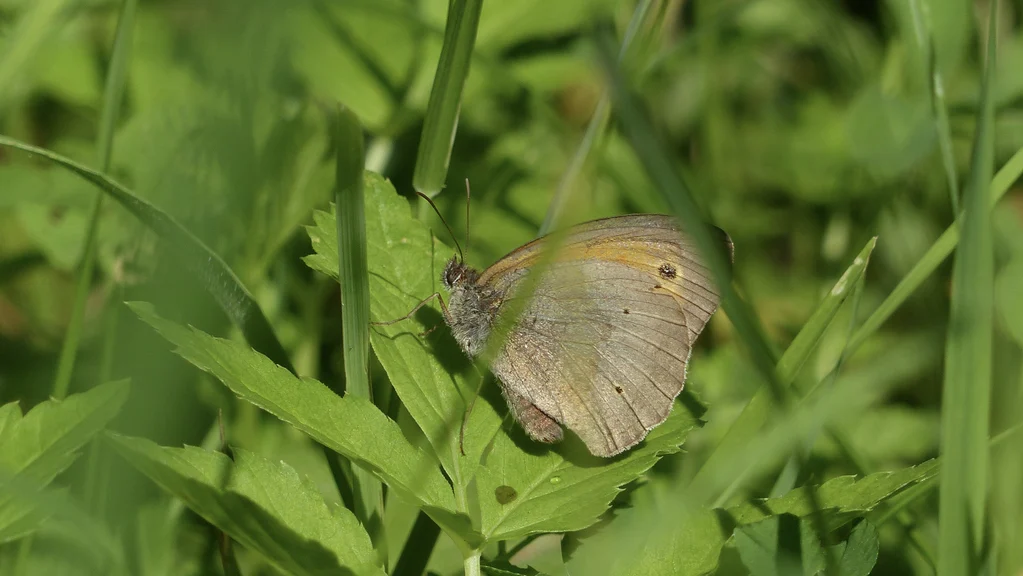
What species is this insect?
Maniola jurtina
